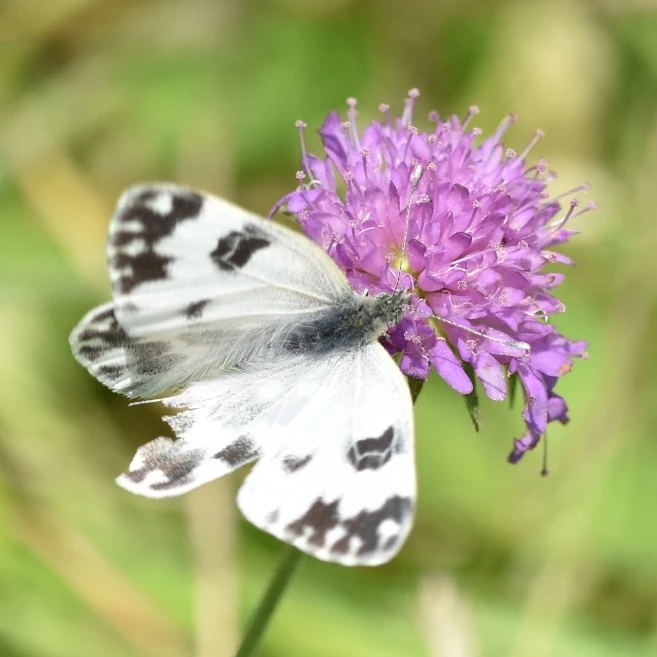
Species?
Pontia edusa
